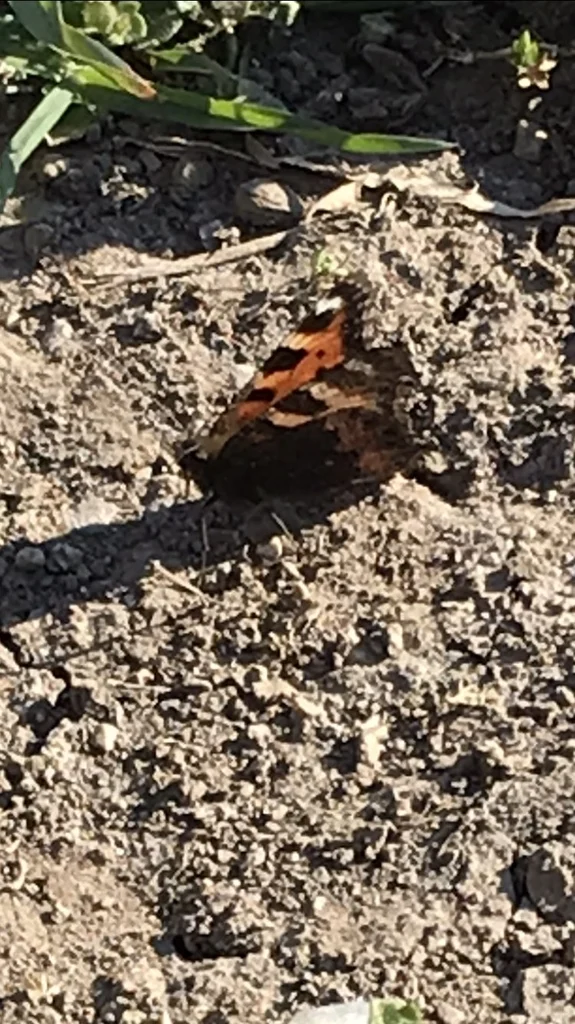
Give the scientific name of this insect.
Aglais urticae
